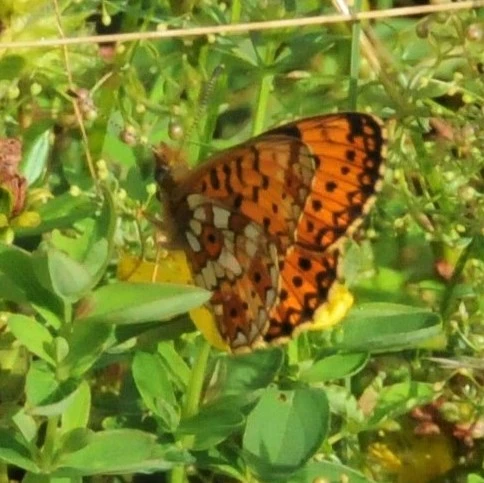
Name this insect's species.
Boloria selene
